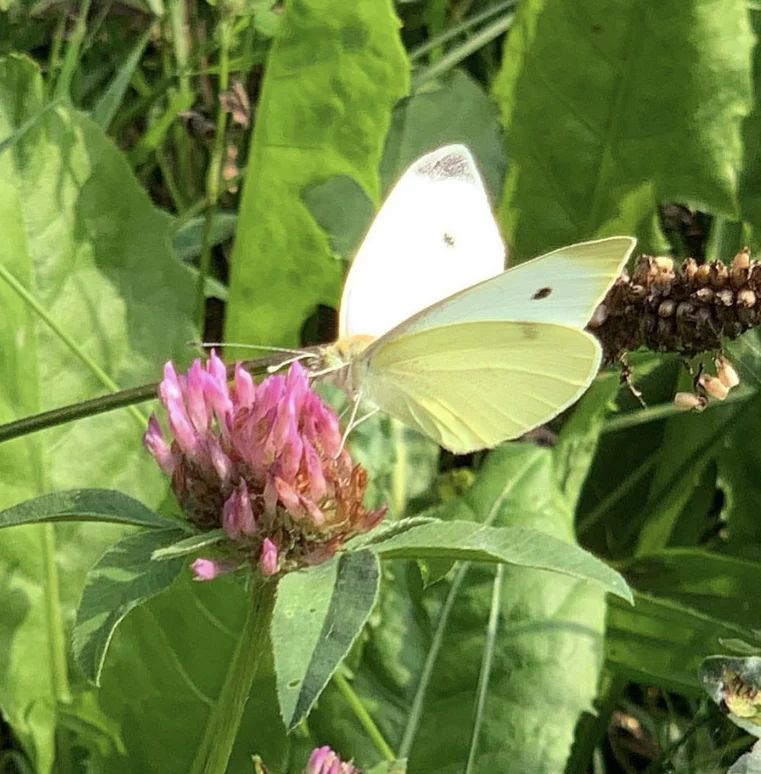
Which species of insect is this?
Pieris rapae
